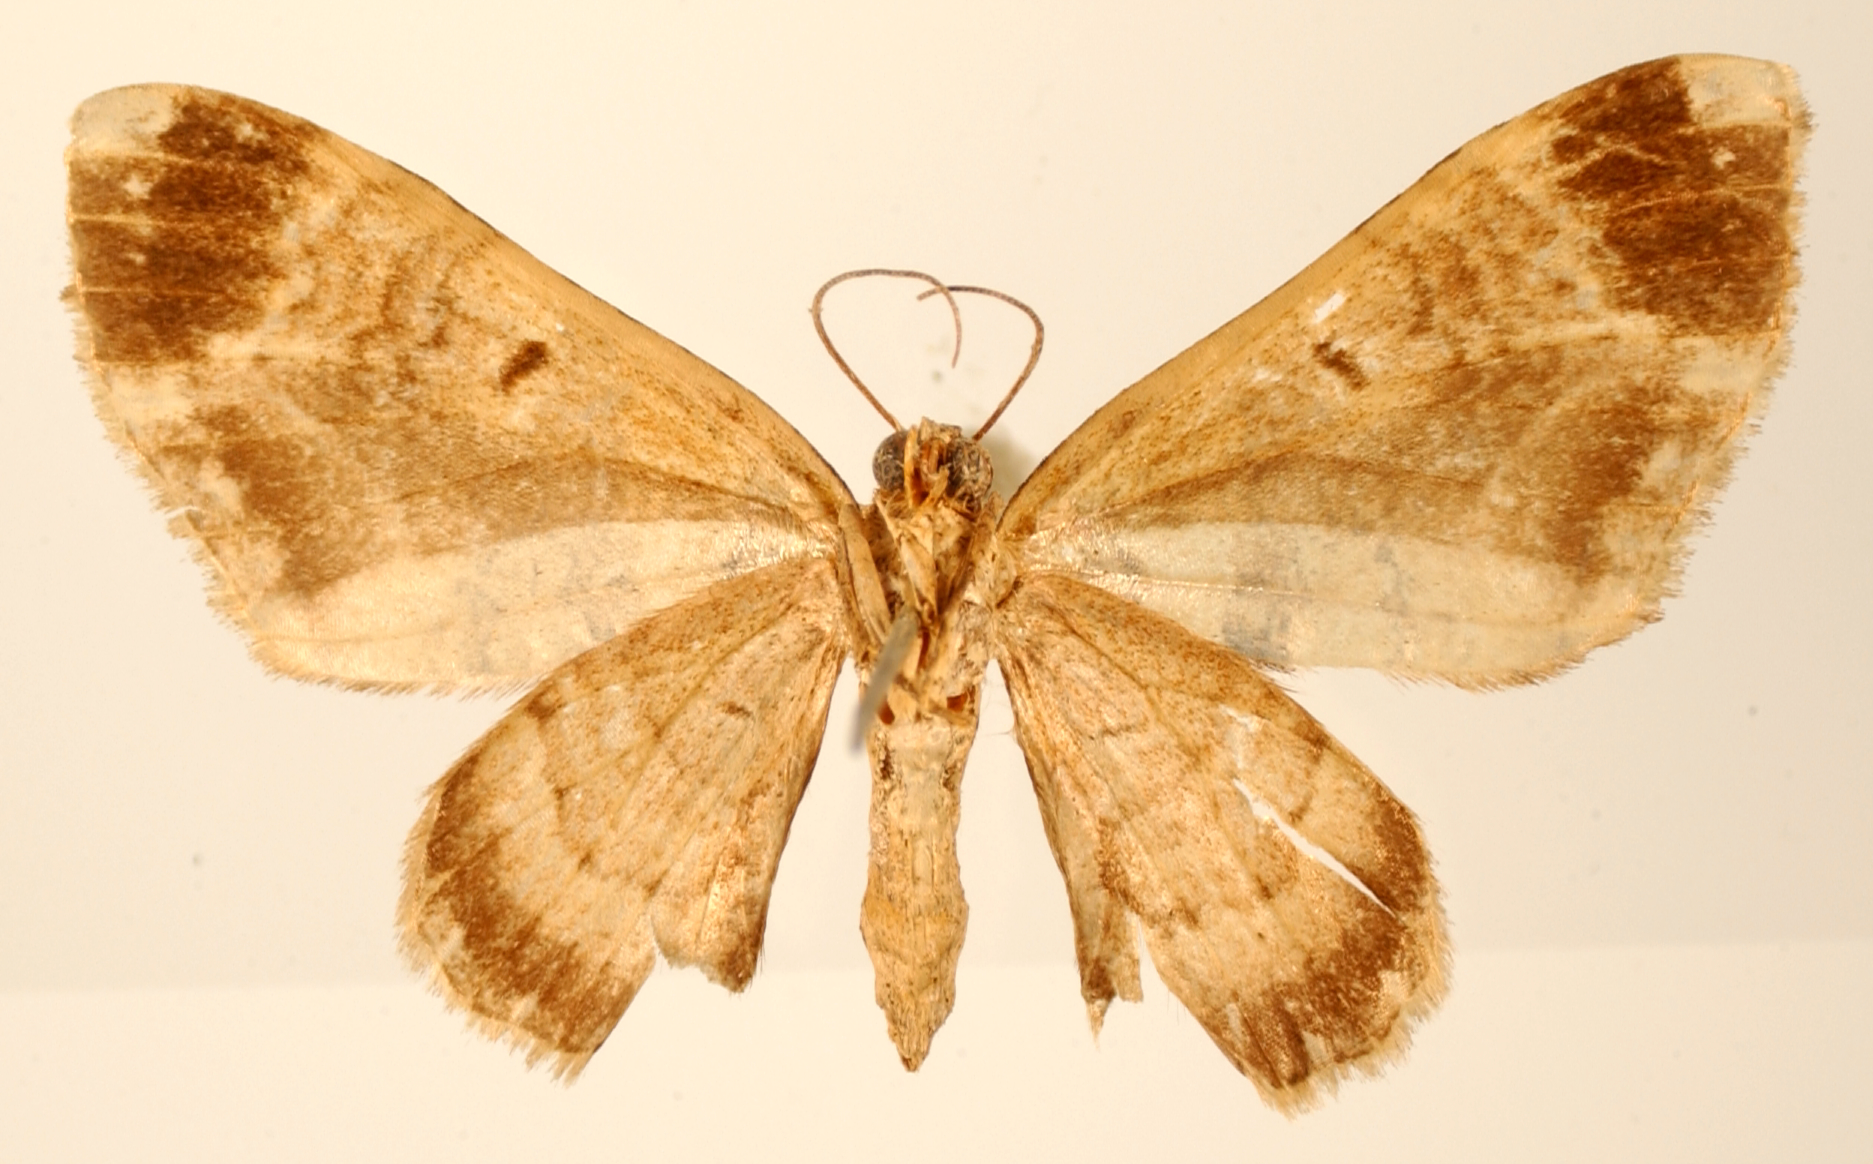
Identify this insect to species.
Hammaptera trochilarioides
